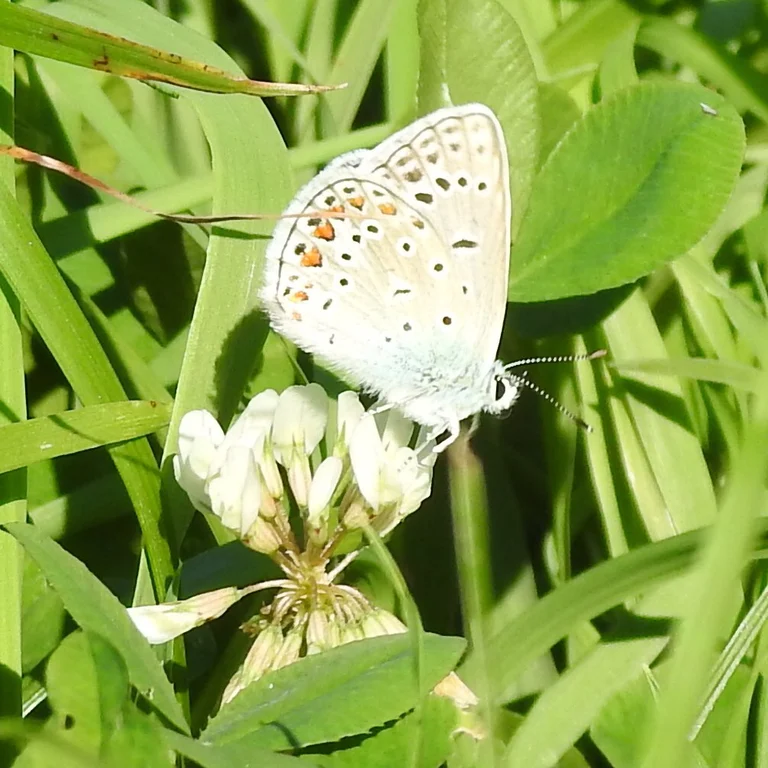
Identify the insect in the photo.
Polyommatus icarus
